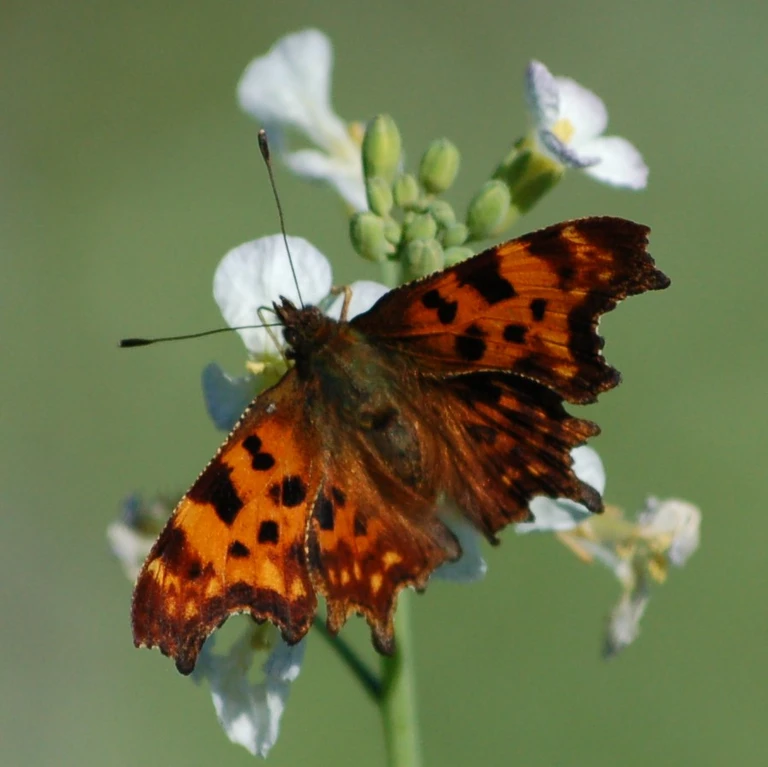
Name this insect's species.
Polygonia c-album
